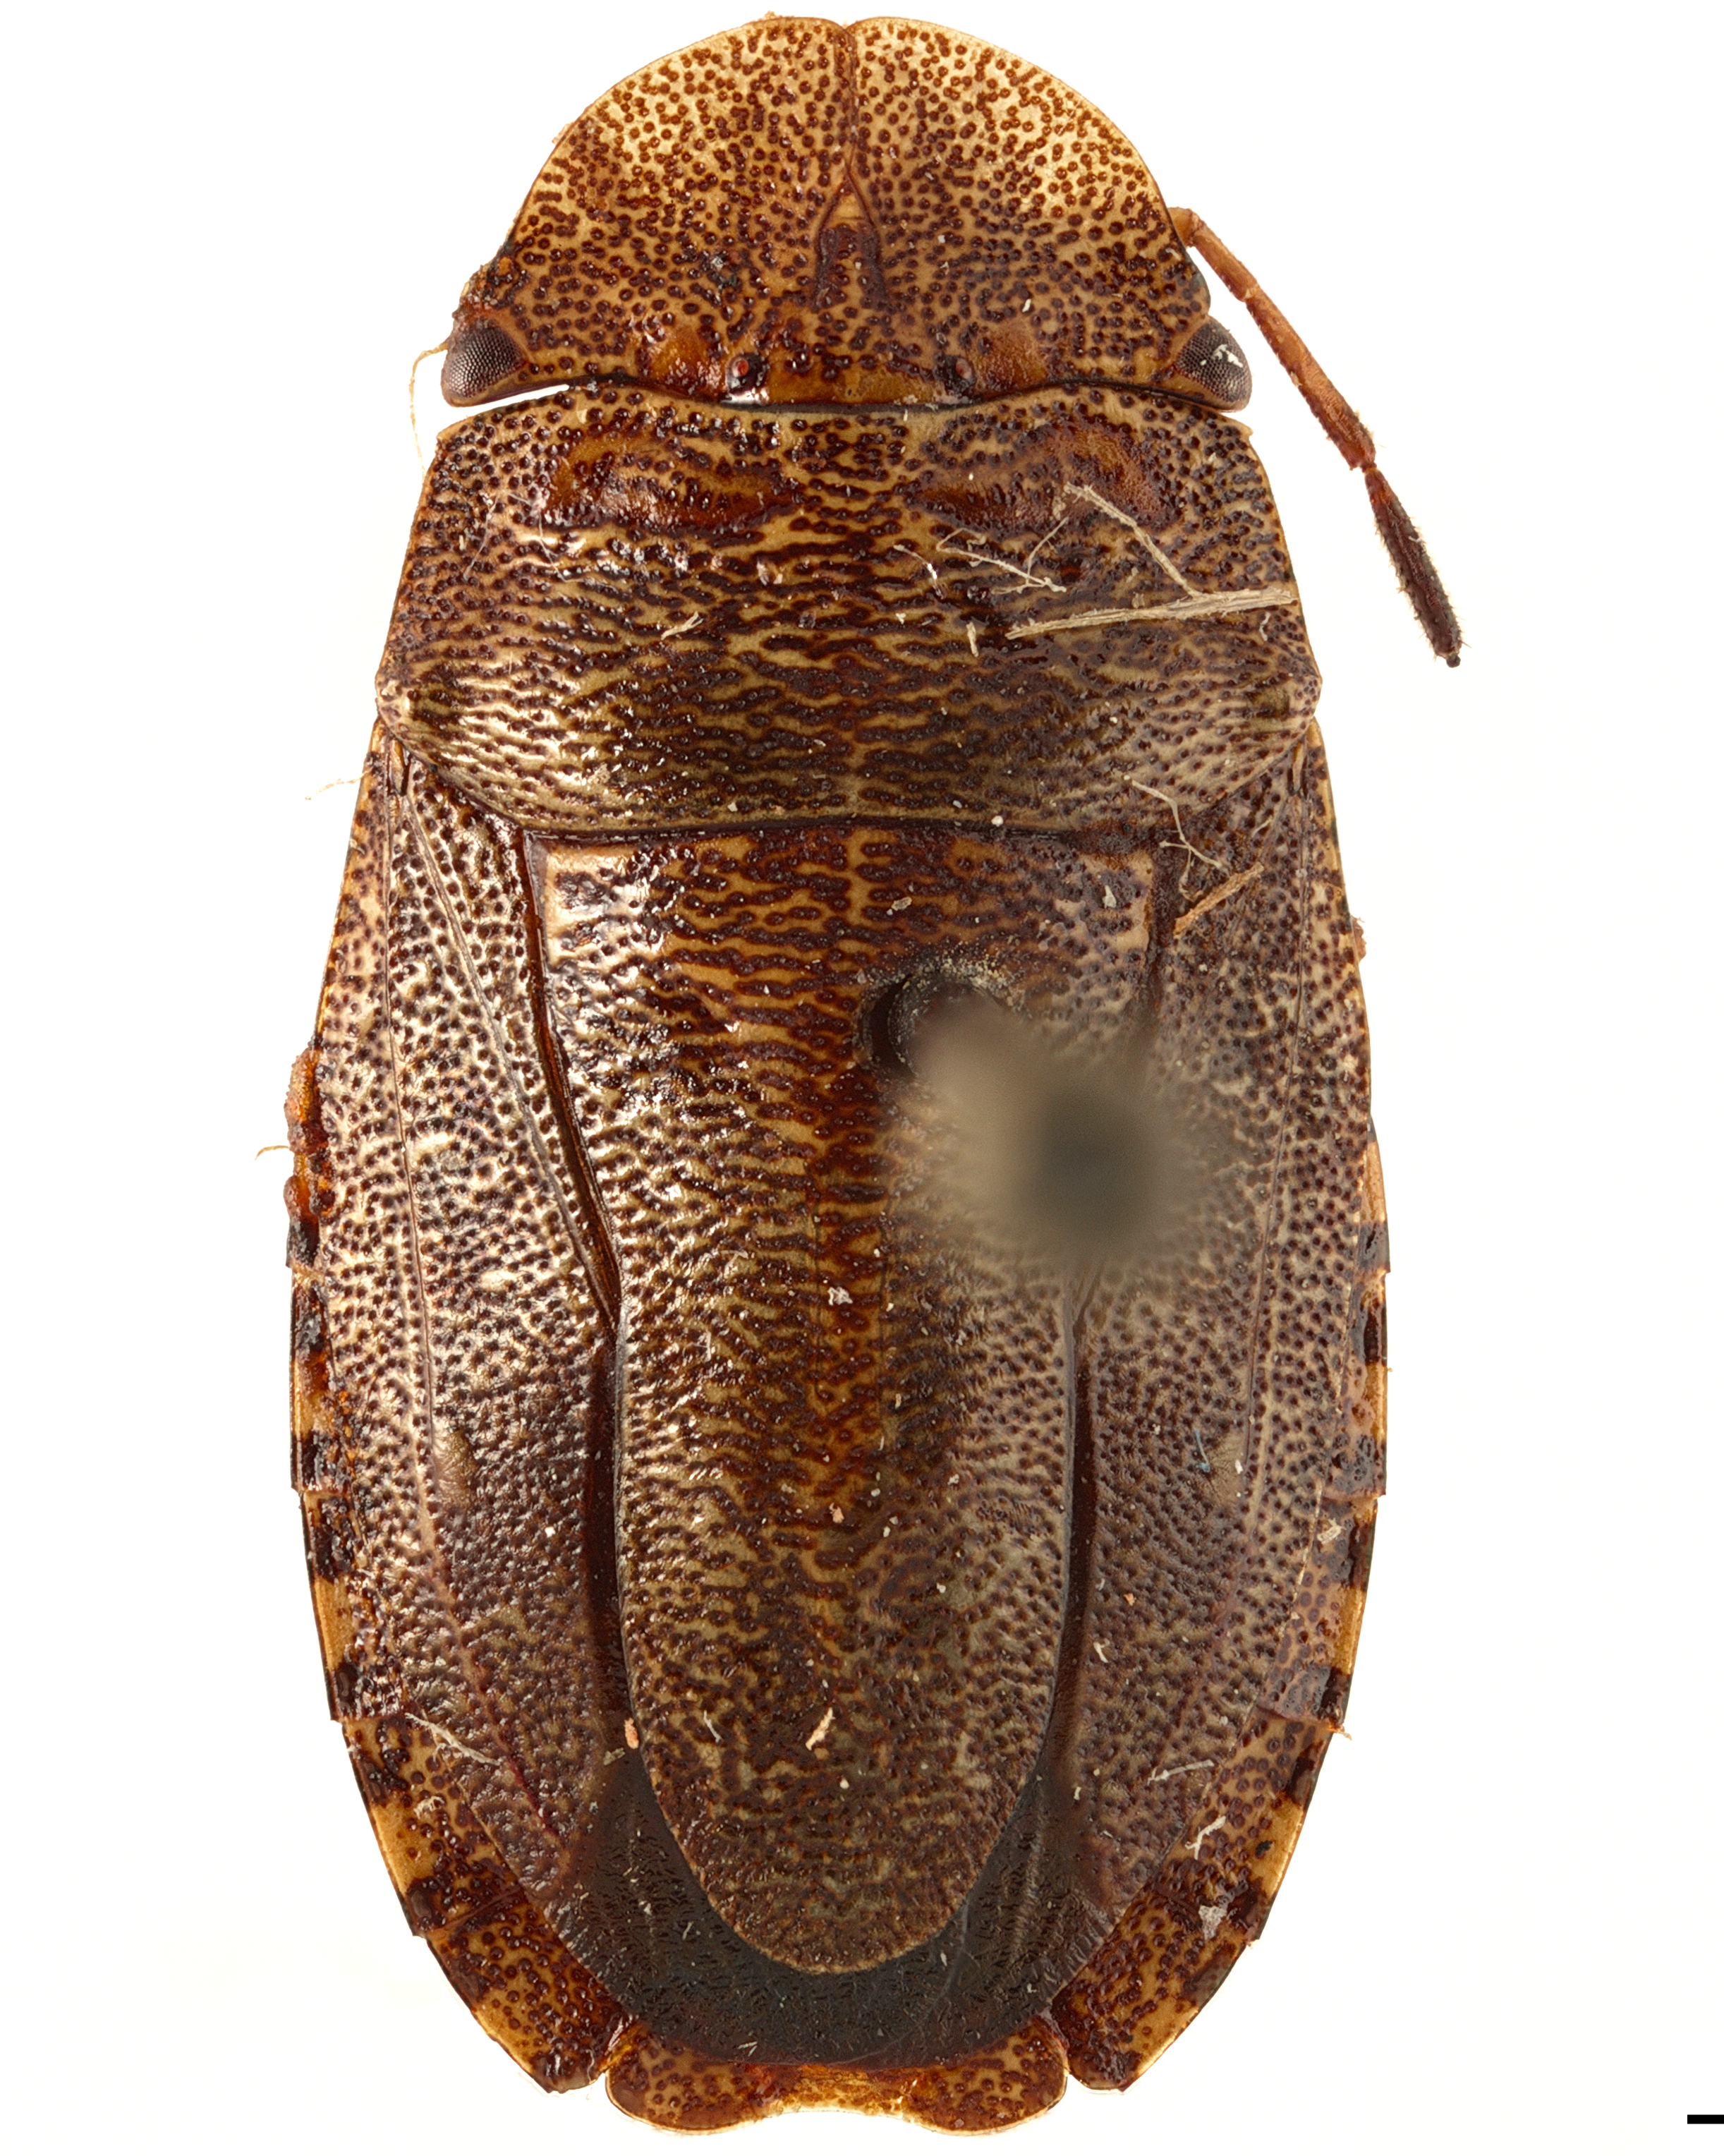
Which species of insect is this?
Ischnopelta oblonga
